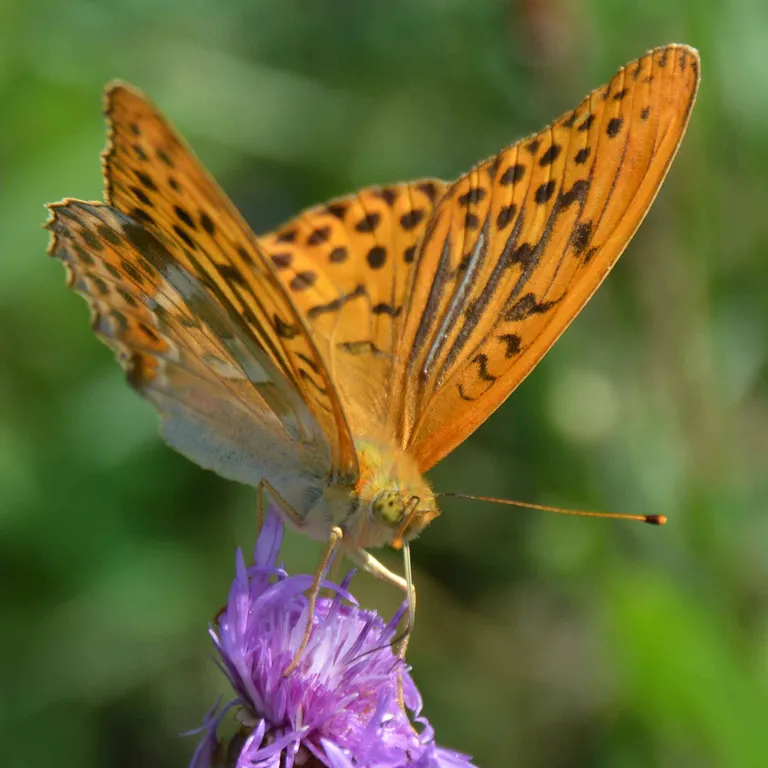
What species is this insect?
Argynnis paphia
